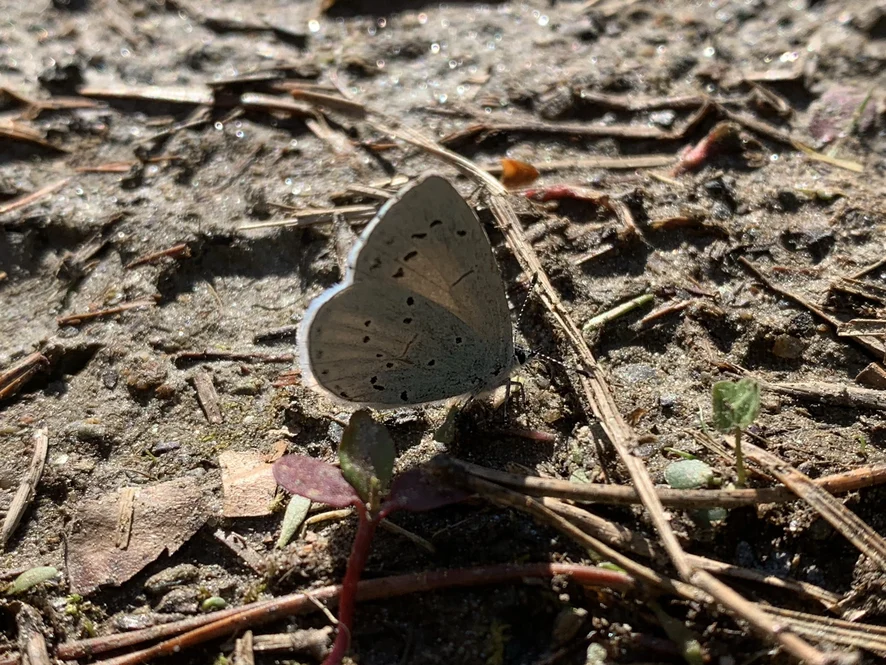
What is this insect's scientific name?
Celastrina argiolus
